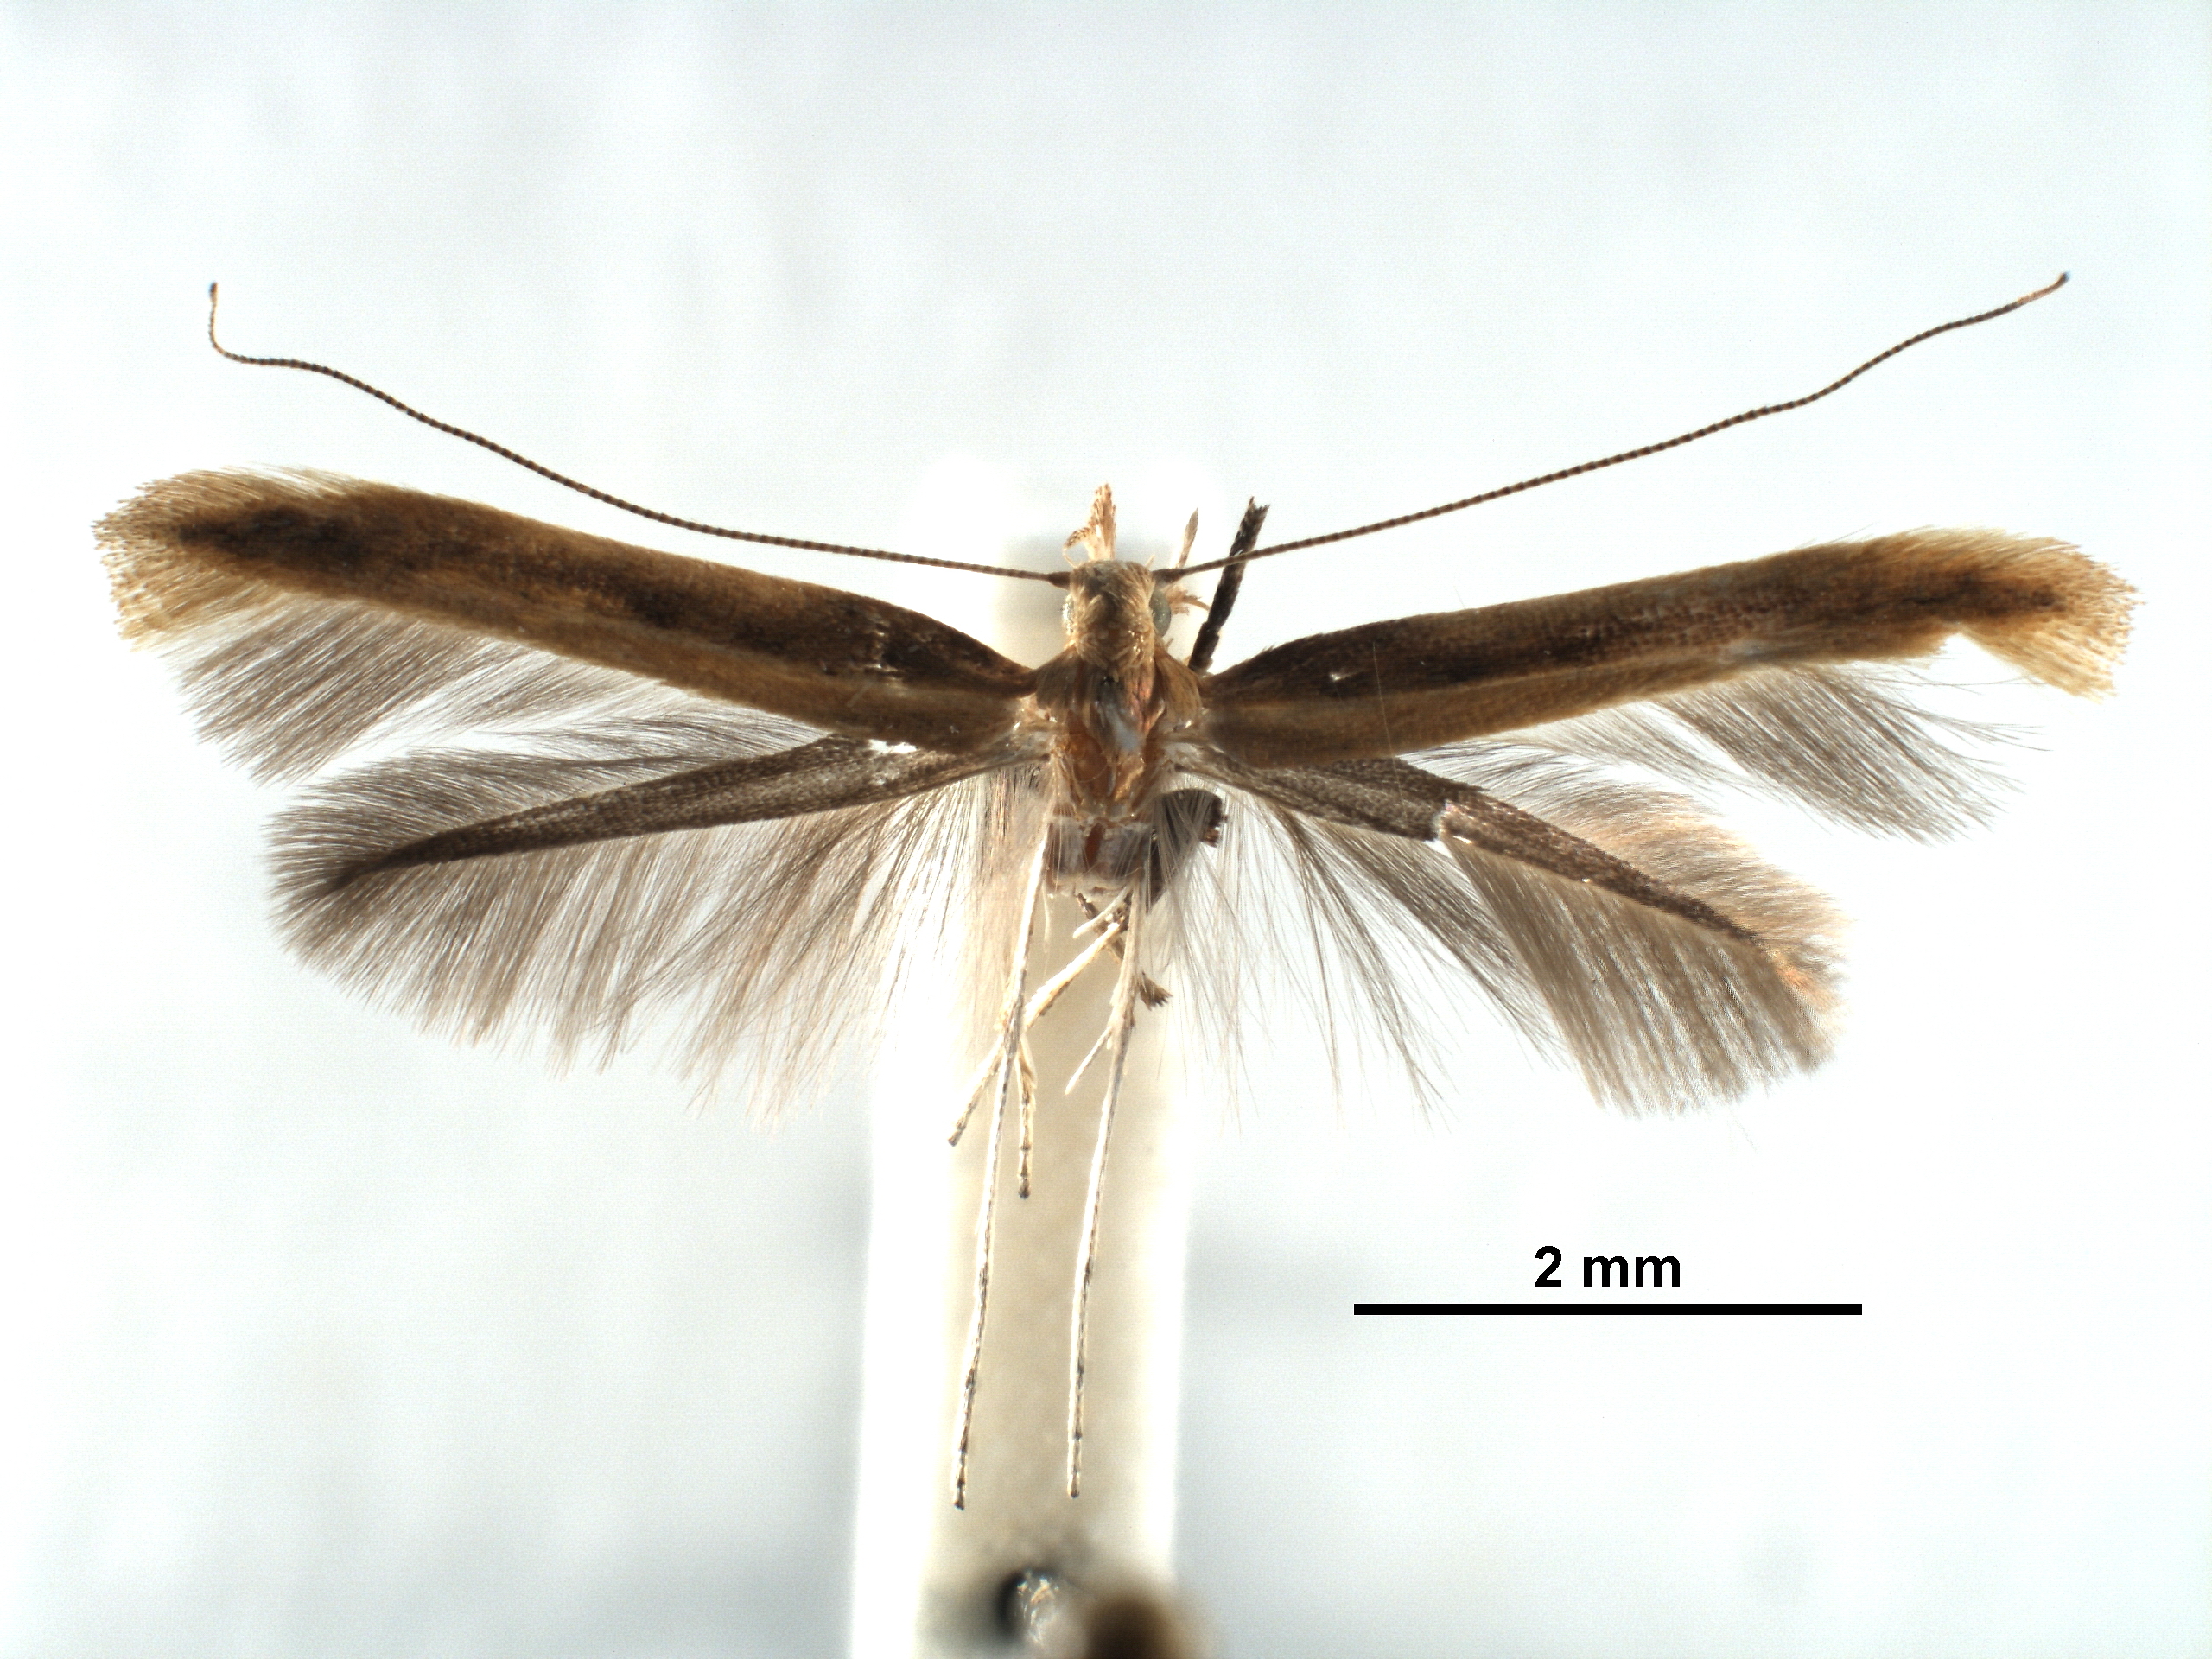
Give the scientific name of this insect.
Povolnya sulphurellum
